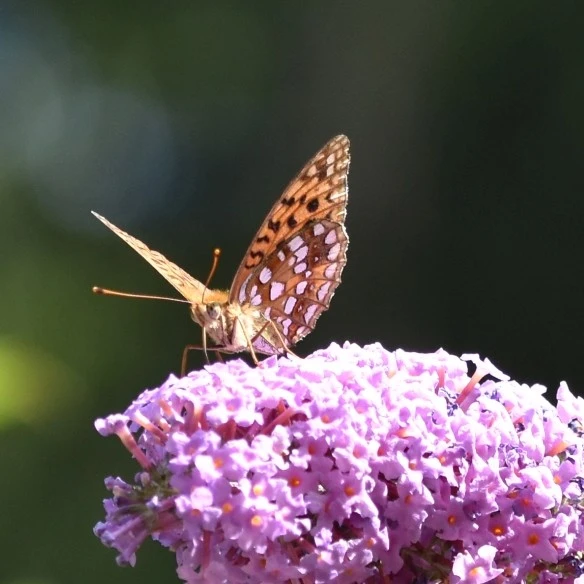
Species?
Fabriciana adippe
